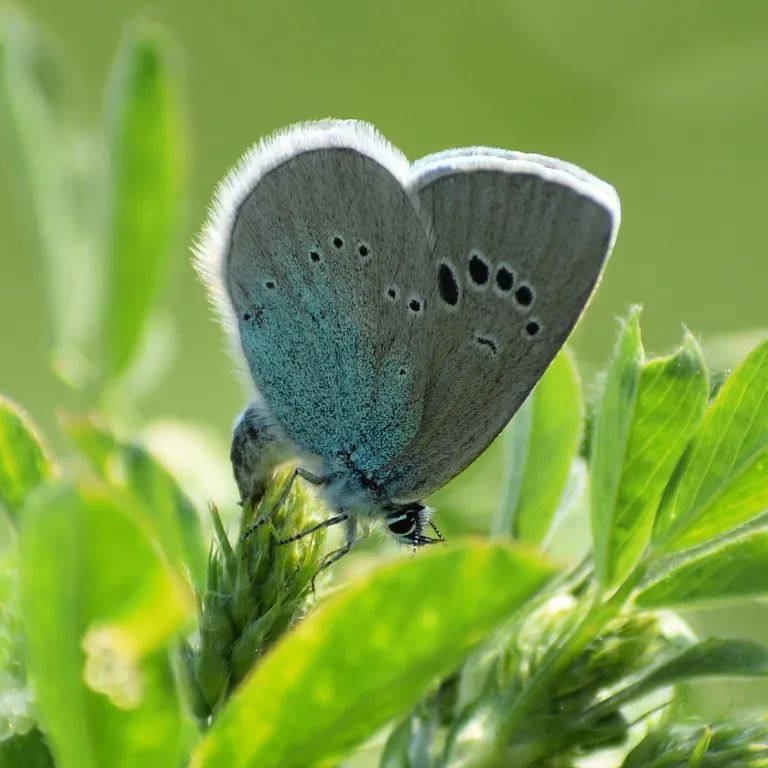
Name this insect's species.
Glaucopsyche alexis
